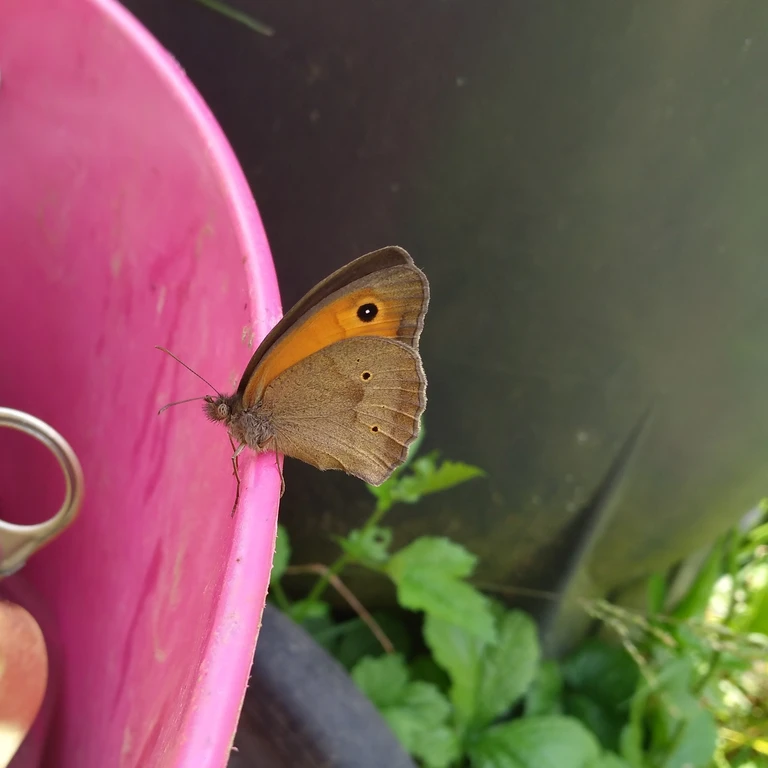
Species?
Maniola jurtina
